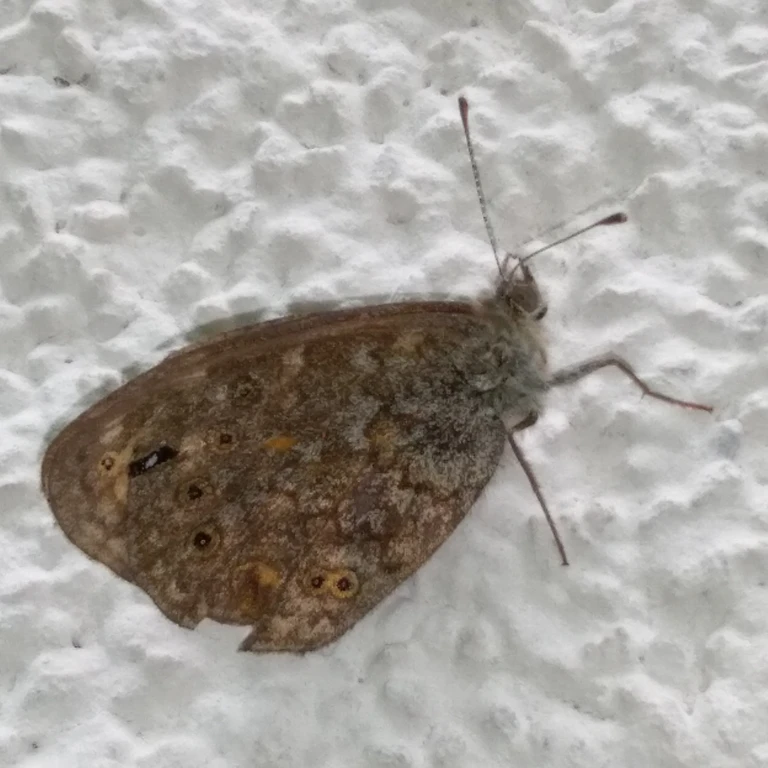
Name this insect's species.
Lasiommata megera (also Pararge megera)
